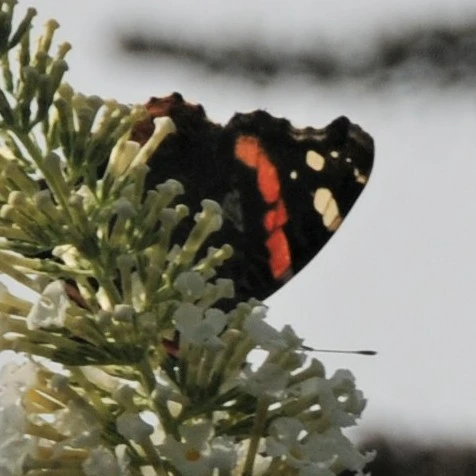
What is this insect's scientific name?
Vanessa atalanta
